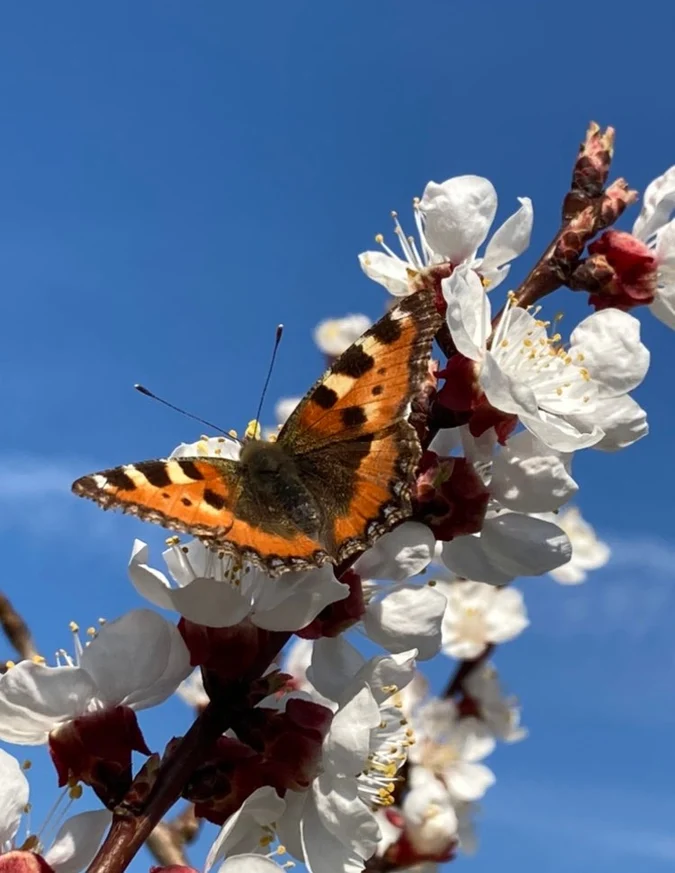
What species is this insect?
Aglais urticae
